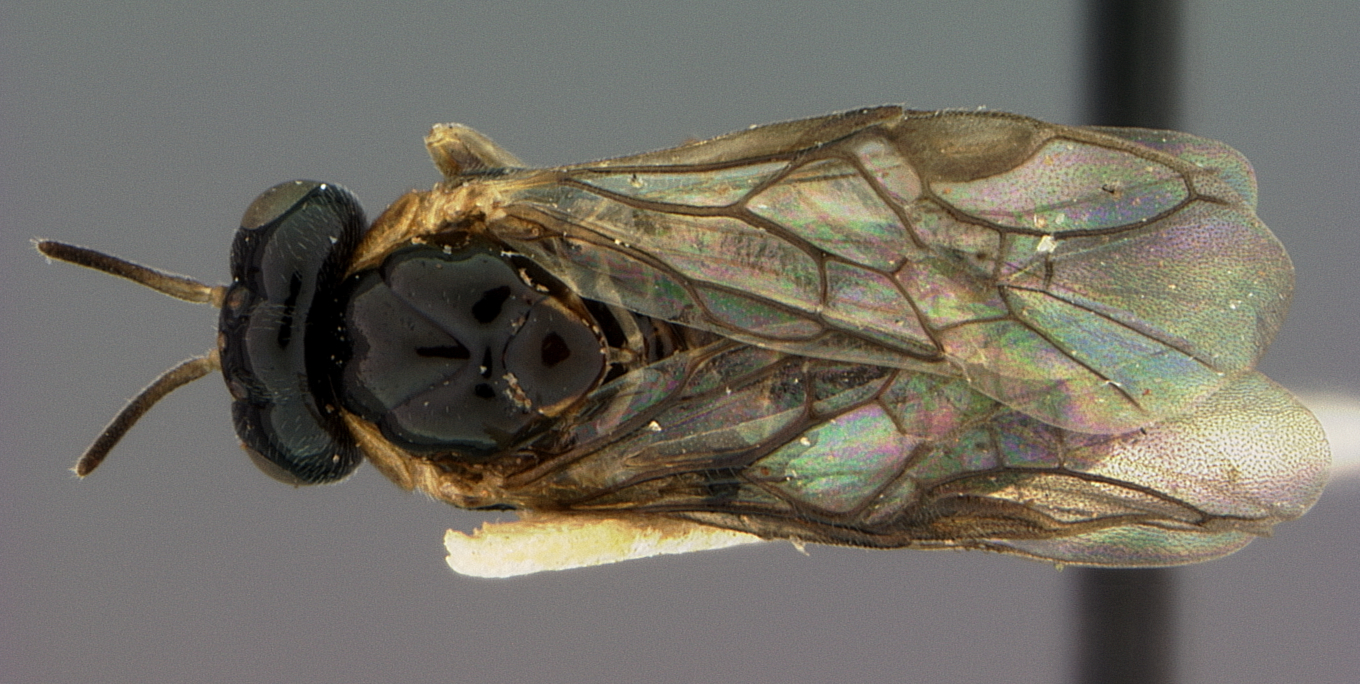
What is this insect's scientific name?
Ptenus modestius
